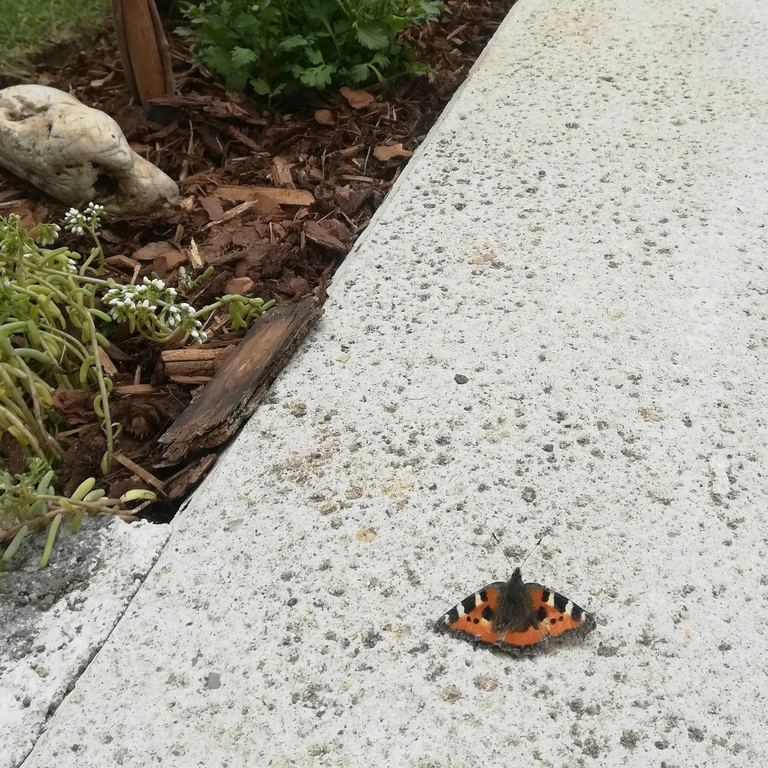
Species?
Aglais urticae
